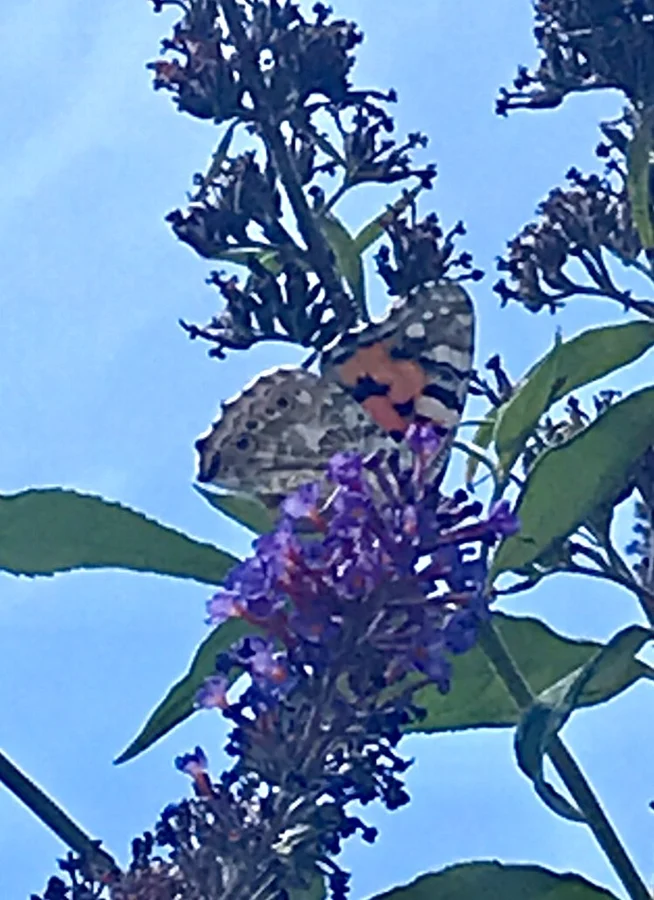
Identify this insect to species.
Vanessa cardui
